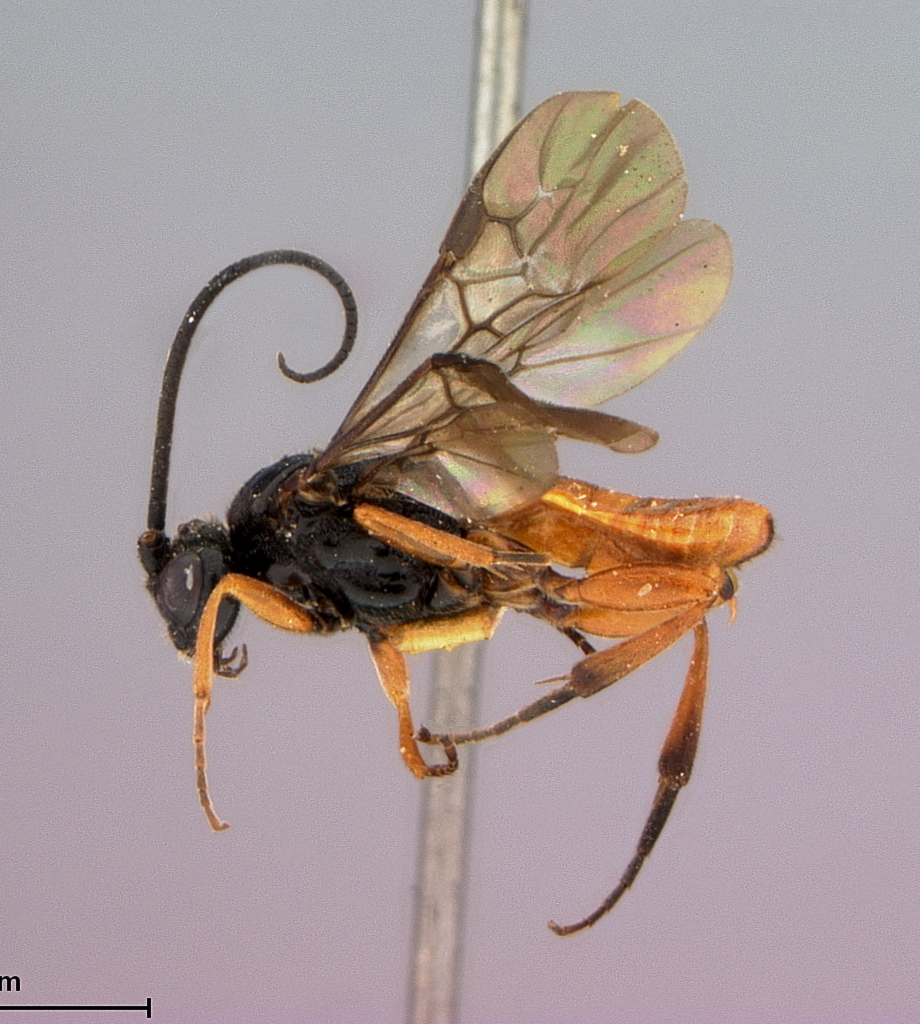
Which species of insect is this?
Cardiochiles arugosus
